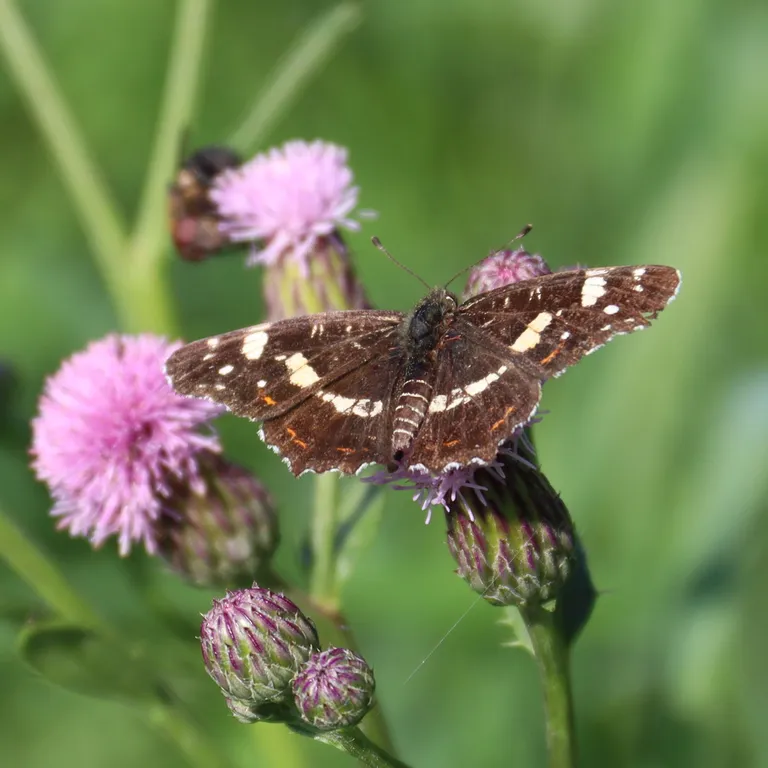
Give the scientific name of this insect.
Araschnia levana
